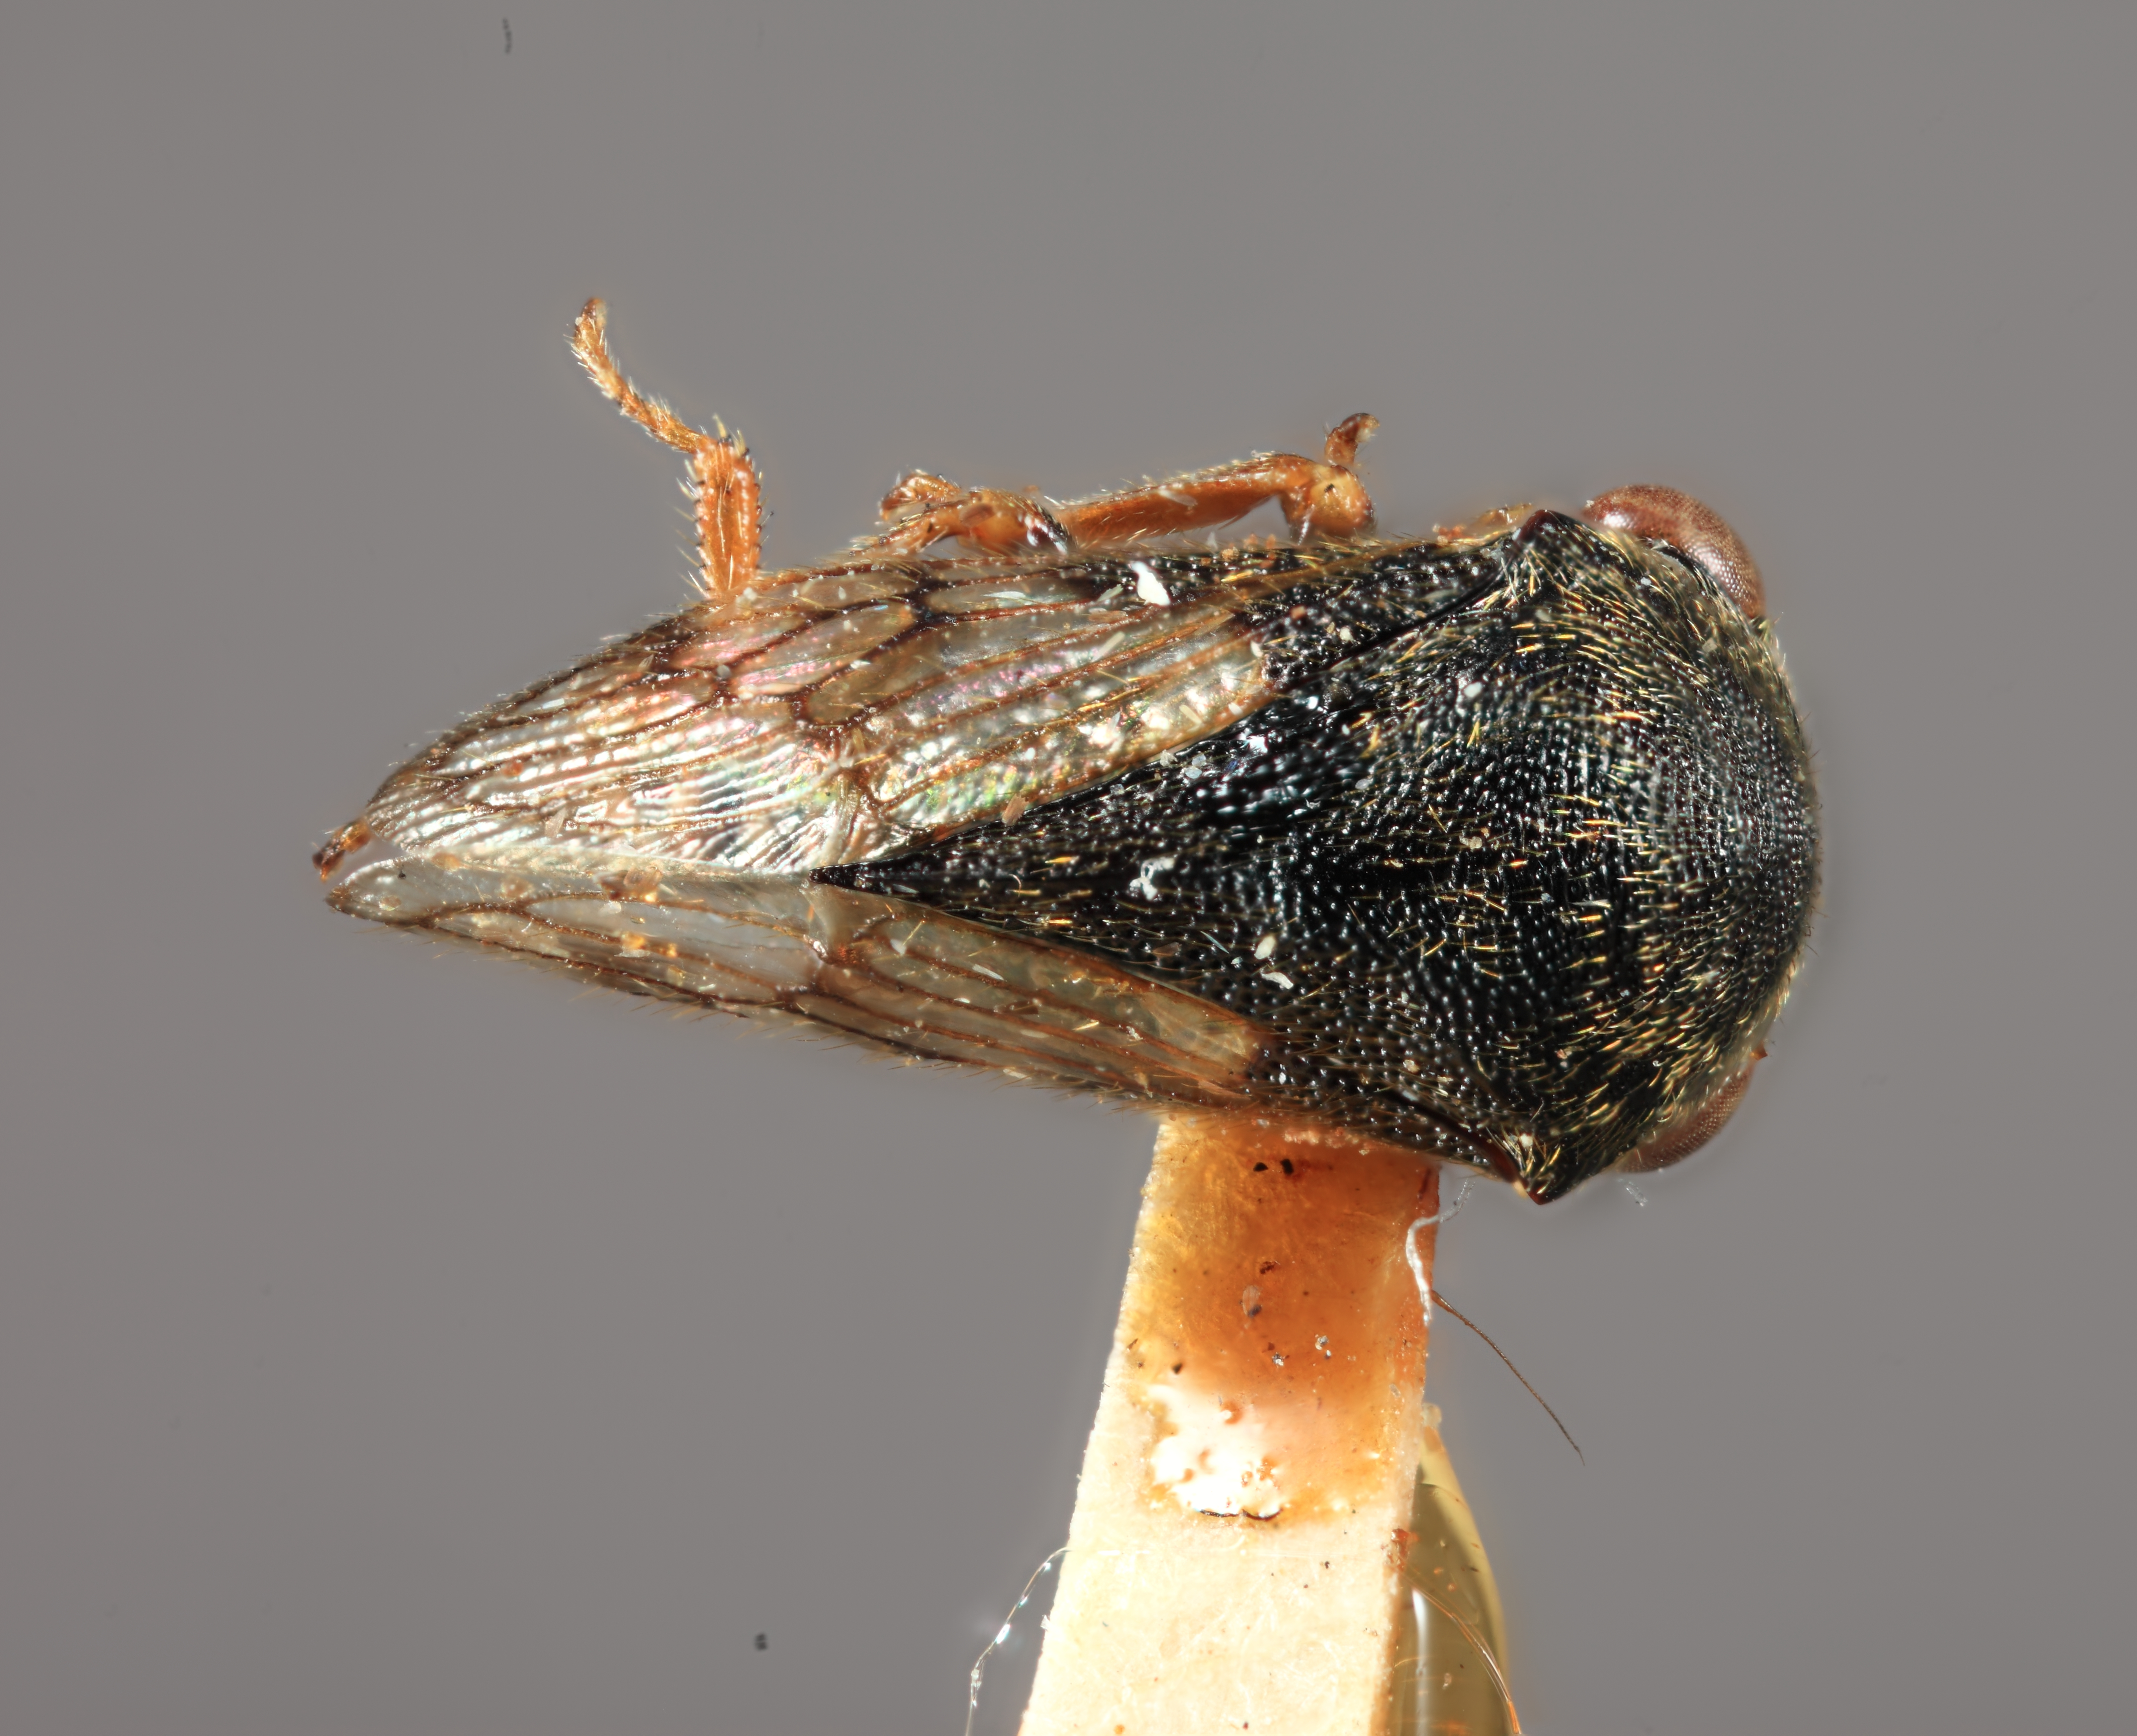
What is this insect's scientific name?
Cryptaspidia pilosa
